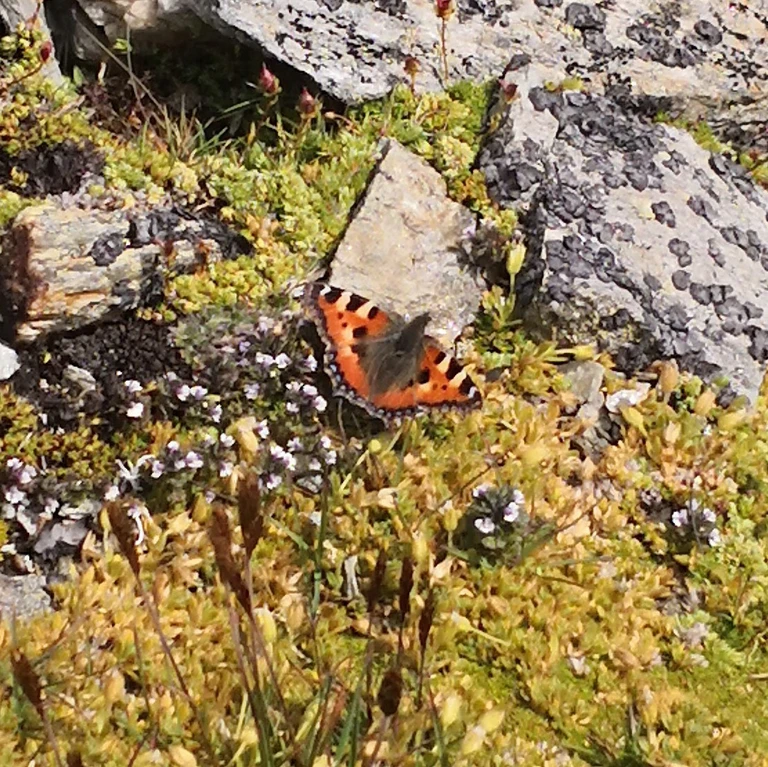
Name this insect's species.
Aglais urticae
